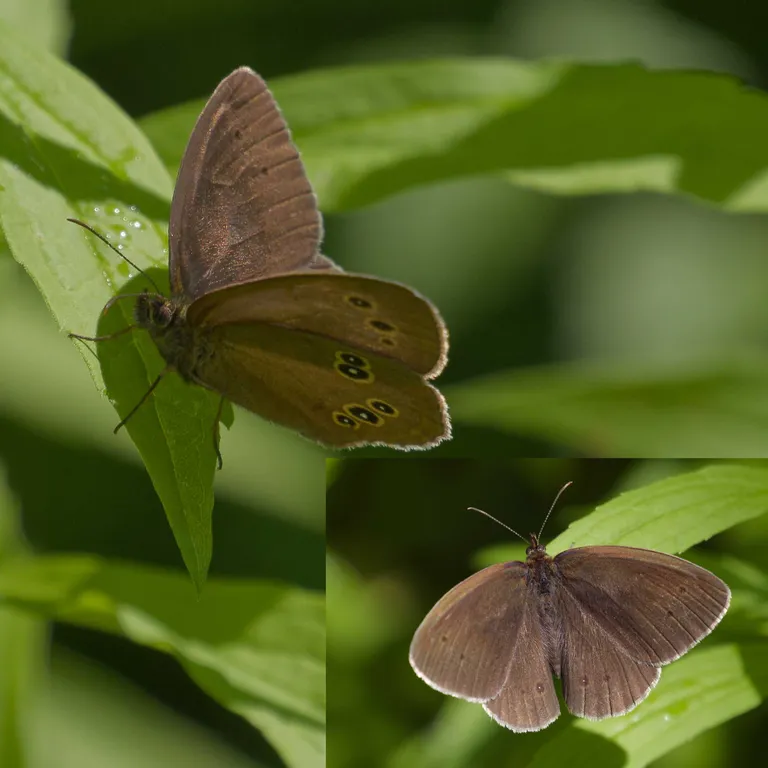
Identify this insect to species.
Aphantopus hyperantus
